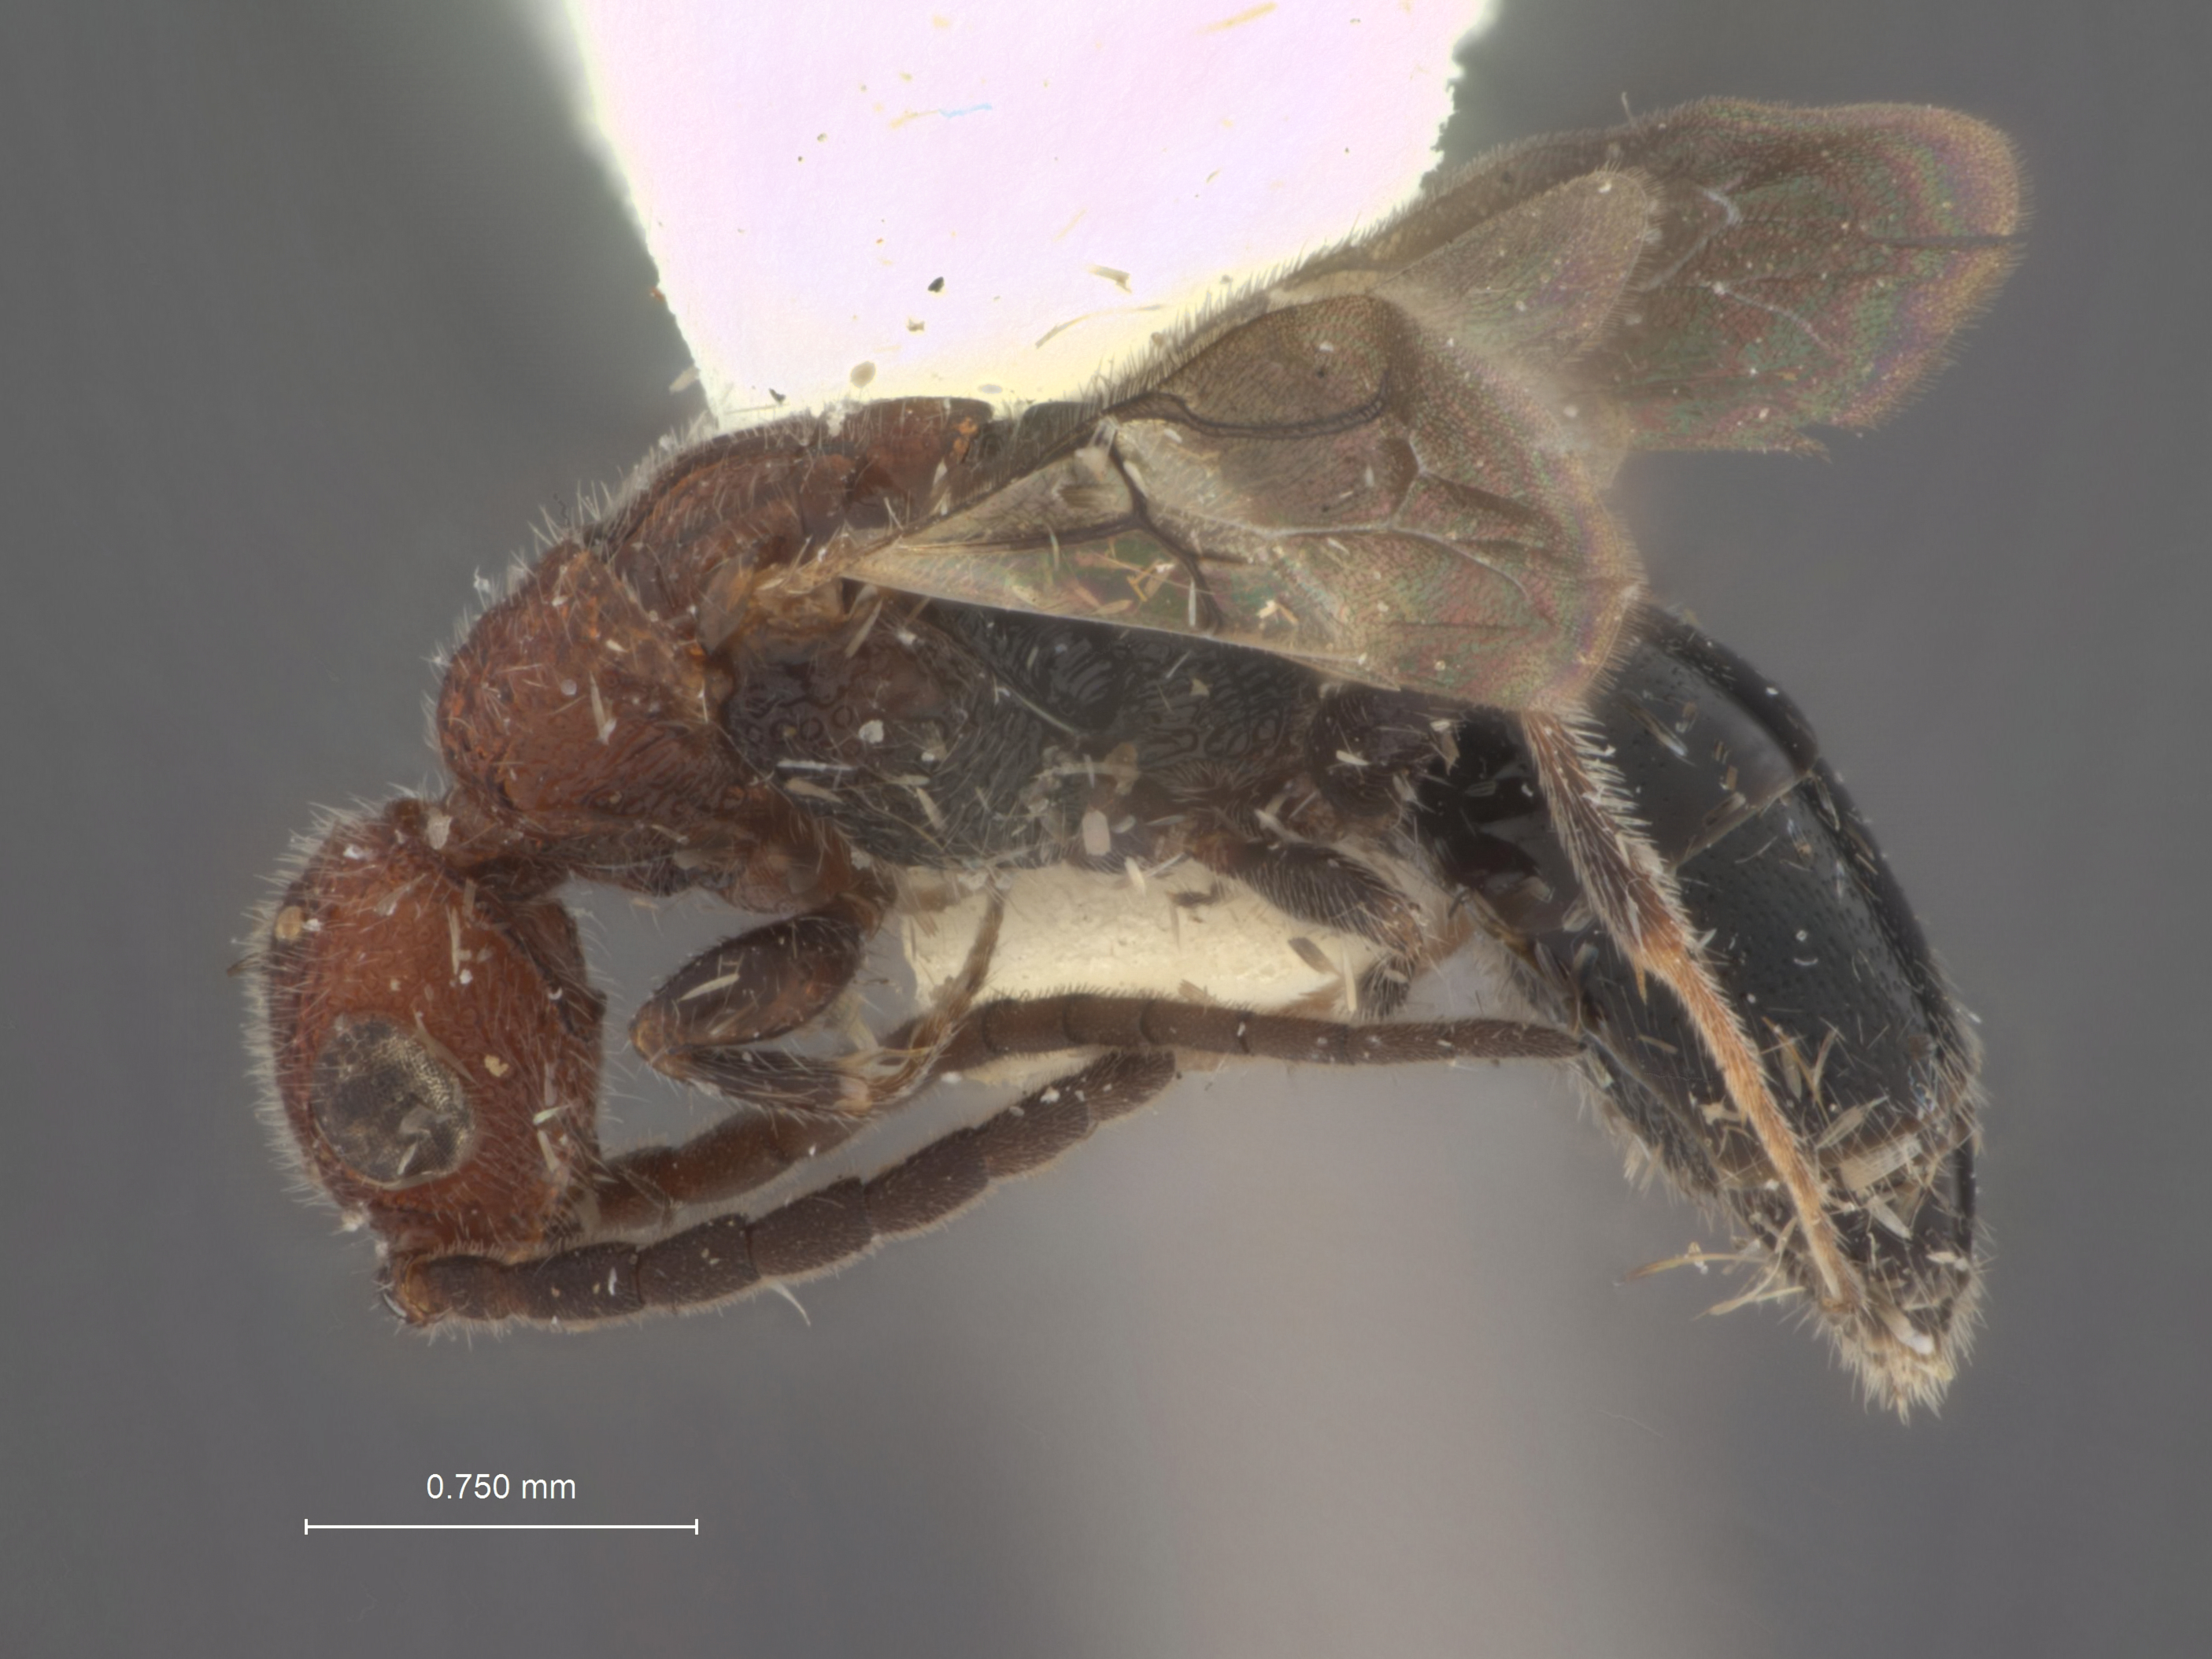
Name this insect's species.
Sulcomesitius ceylonicus
